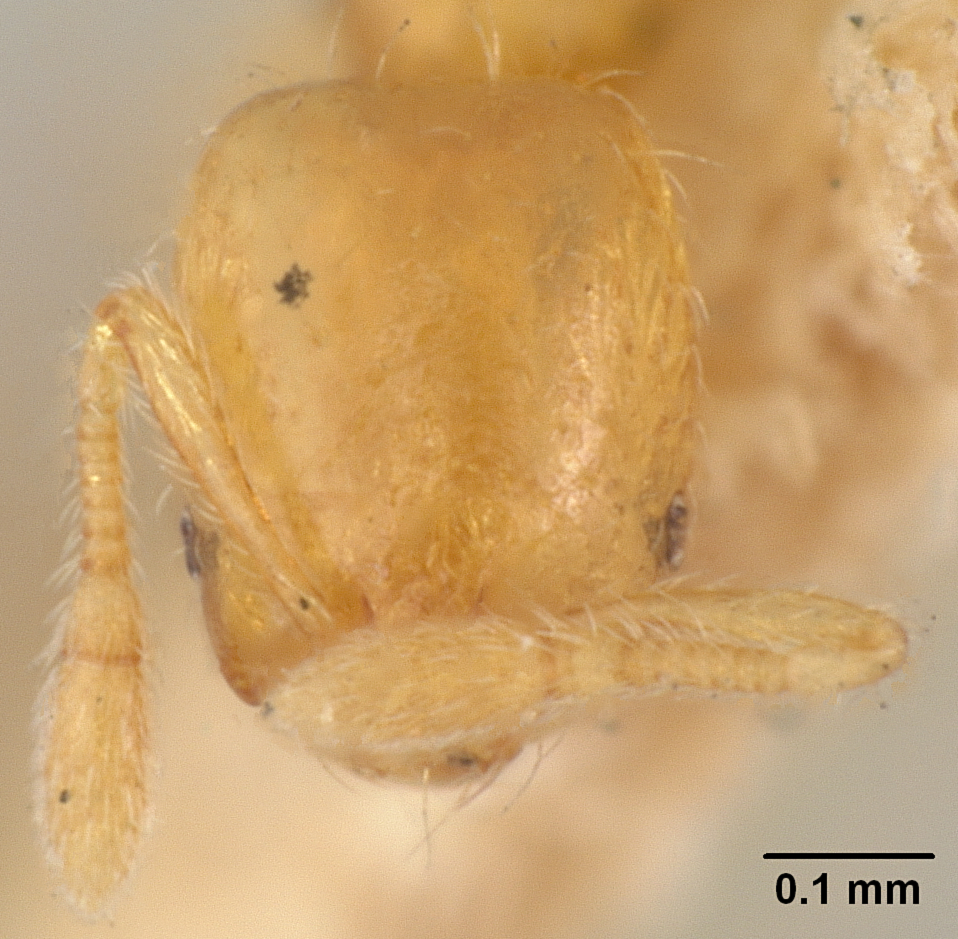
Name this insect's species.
Solenopsis zeteki
